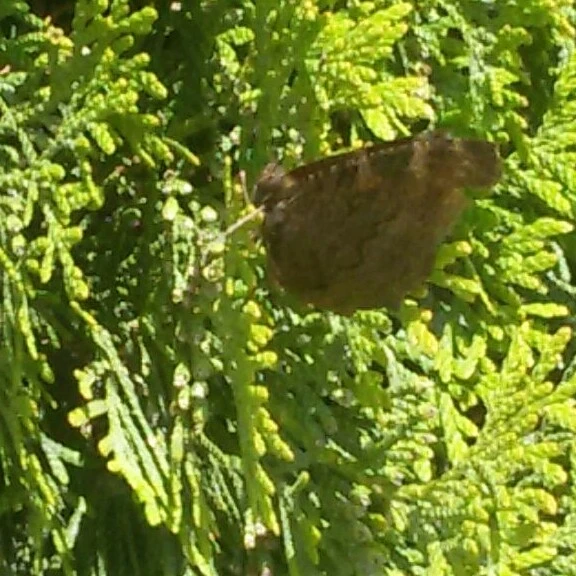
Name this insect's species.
Aglais io
